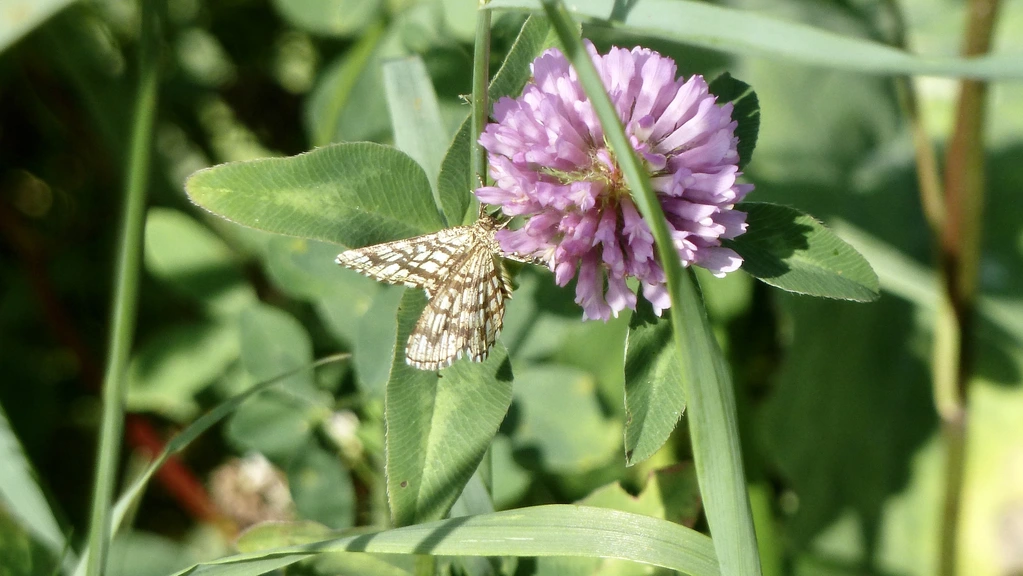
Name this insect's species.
Chiasmia clathrata
